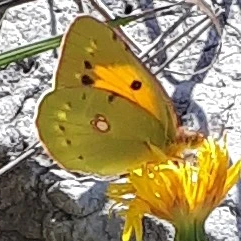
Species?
Colias croceus
